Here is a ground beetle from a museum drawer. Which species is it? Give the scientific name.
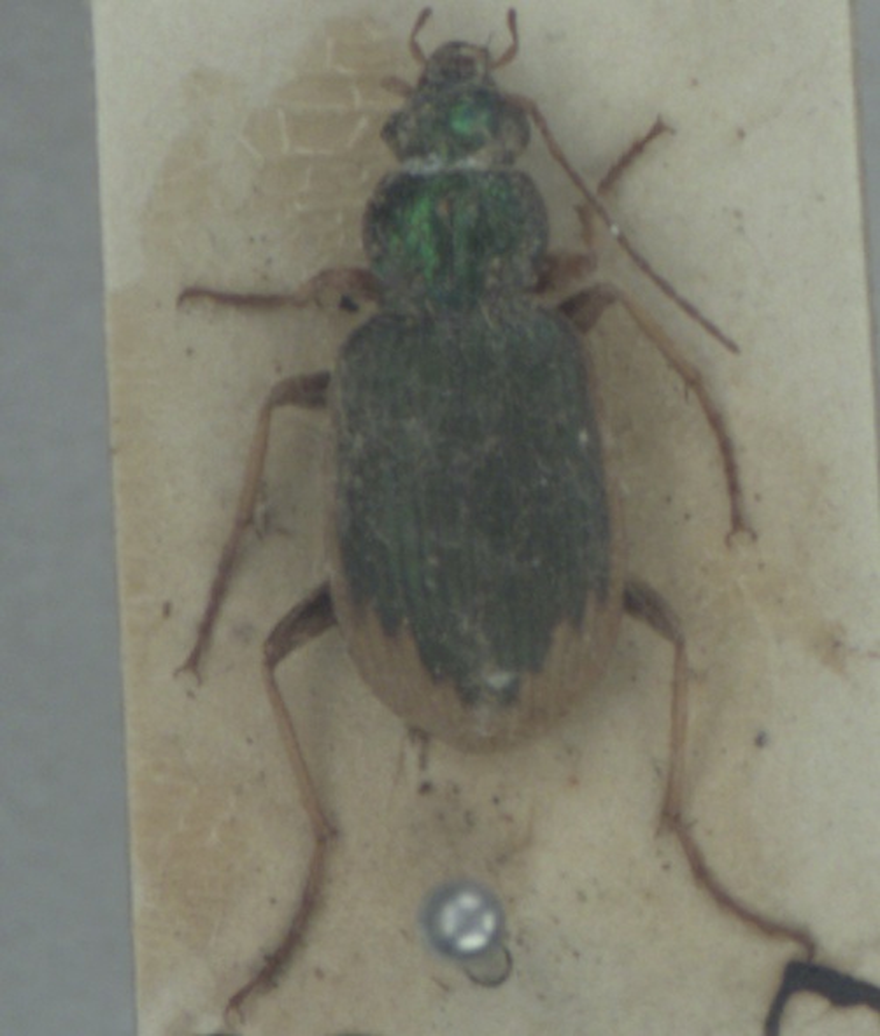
Chlaenius vestitus
